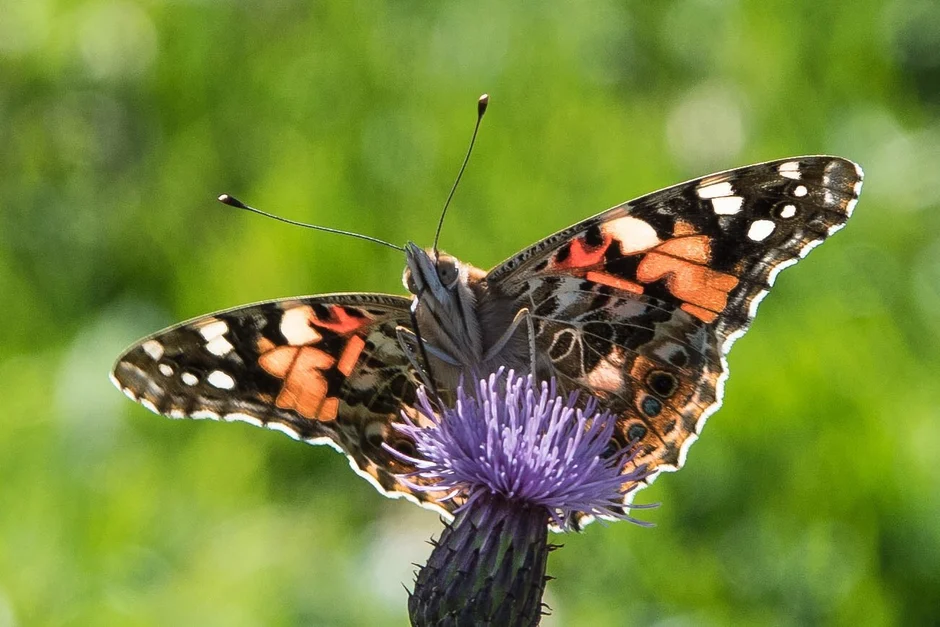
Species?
Vanessa cardui
